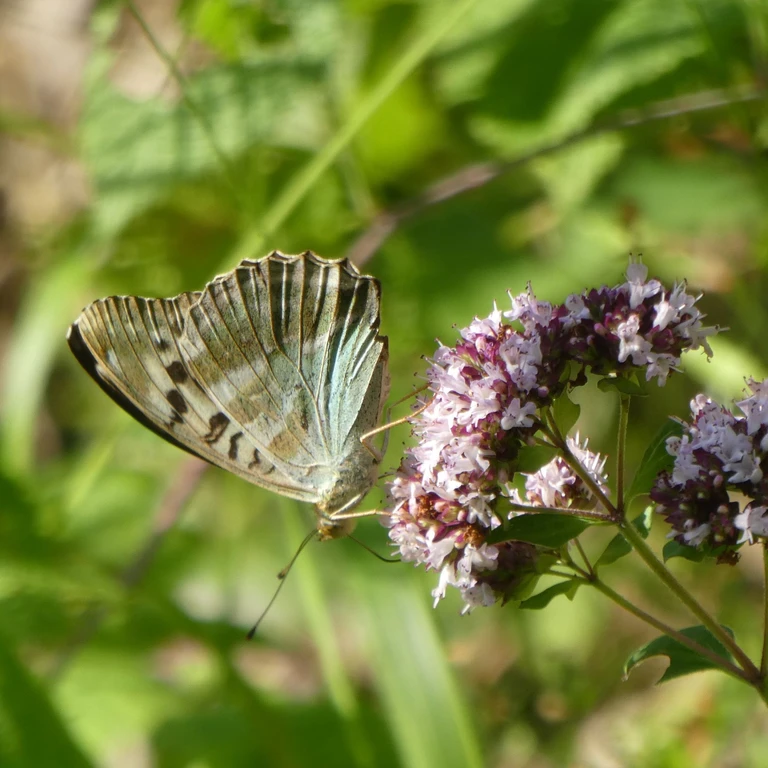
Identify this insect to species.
Argynnis paphia
